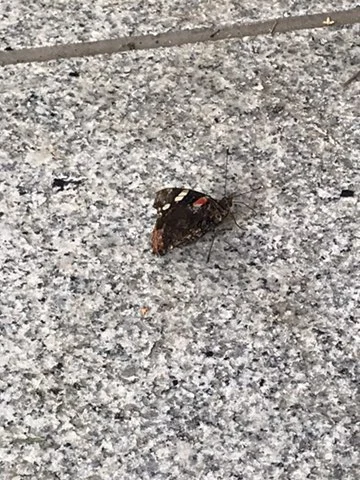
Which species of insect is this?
Vanessa atalanta
